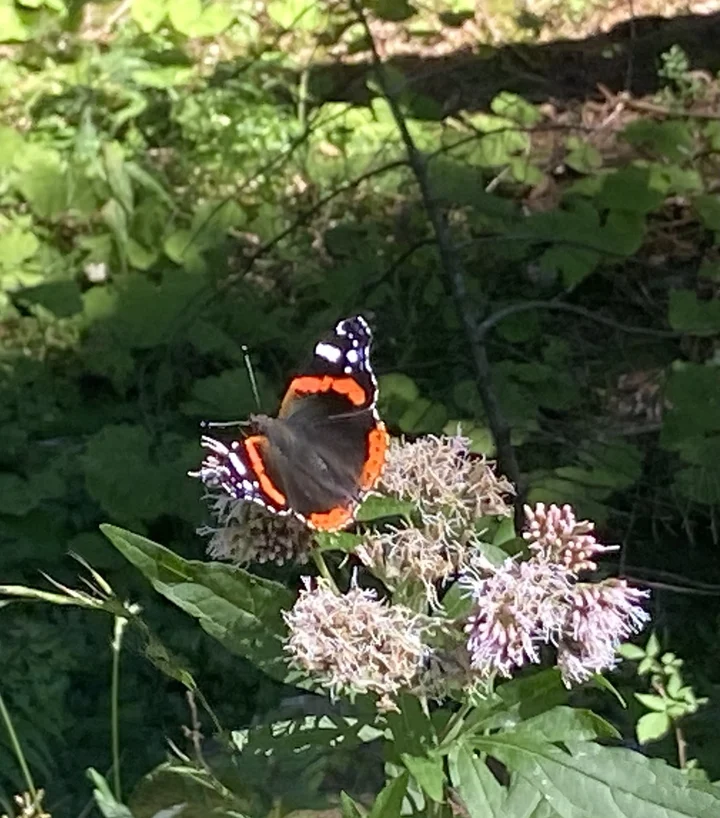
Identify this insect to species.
Vanessa atalanta
